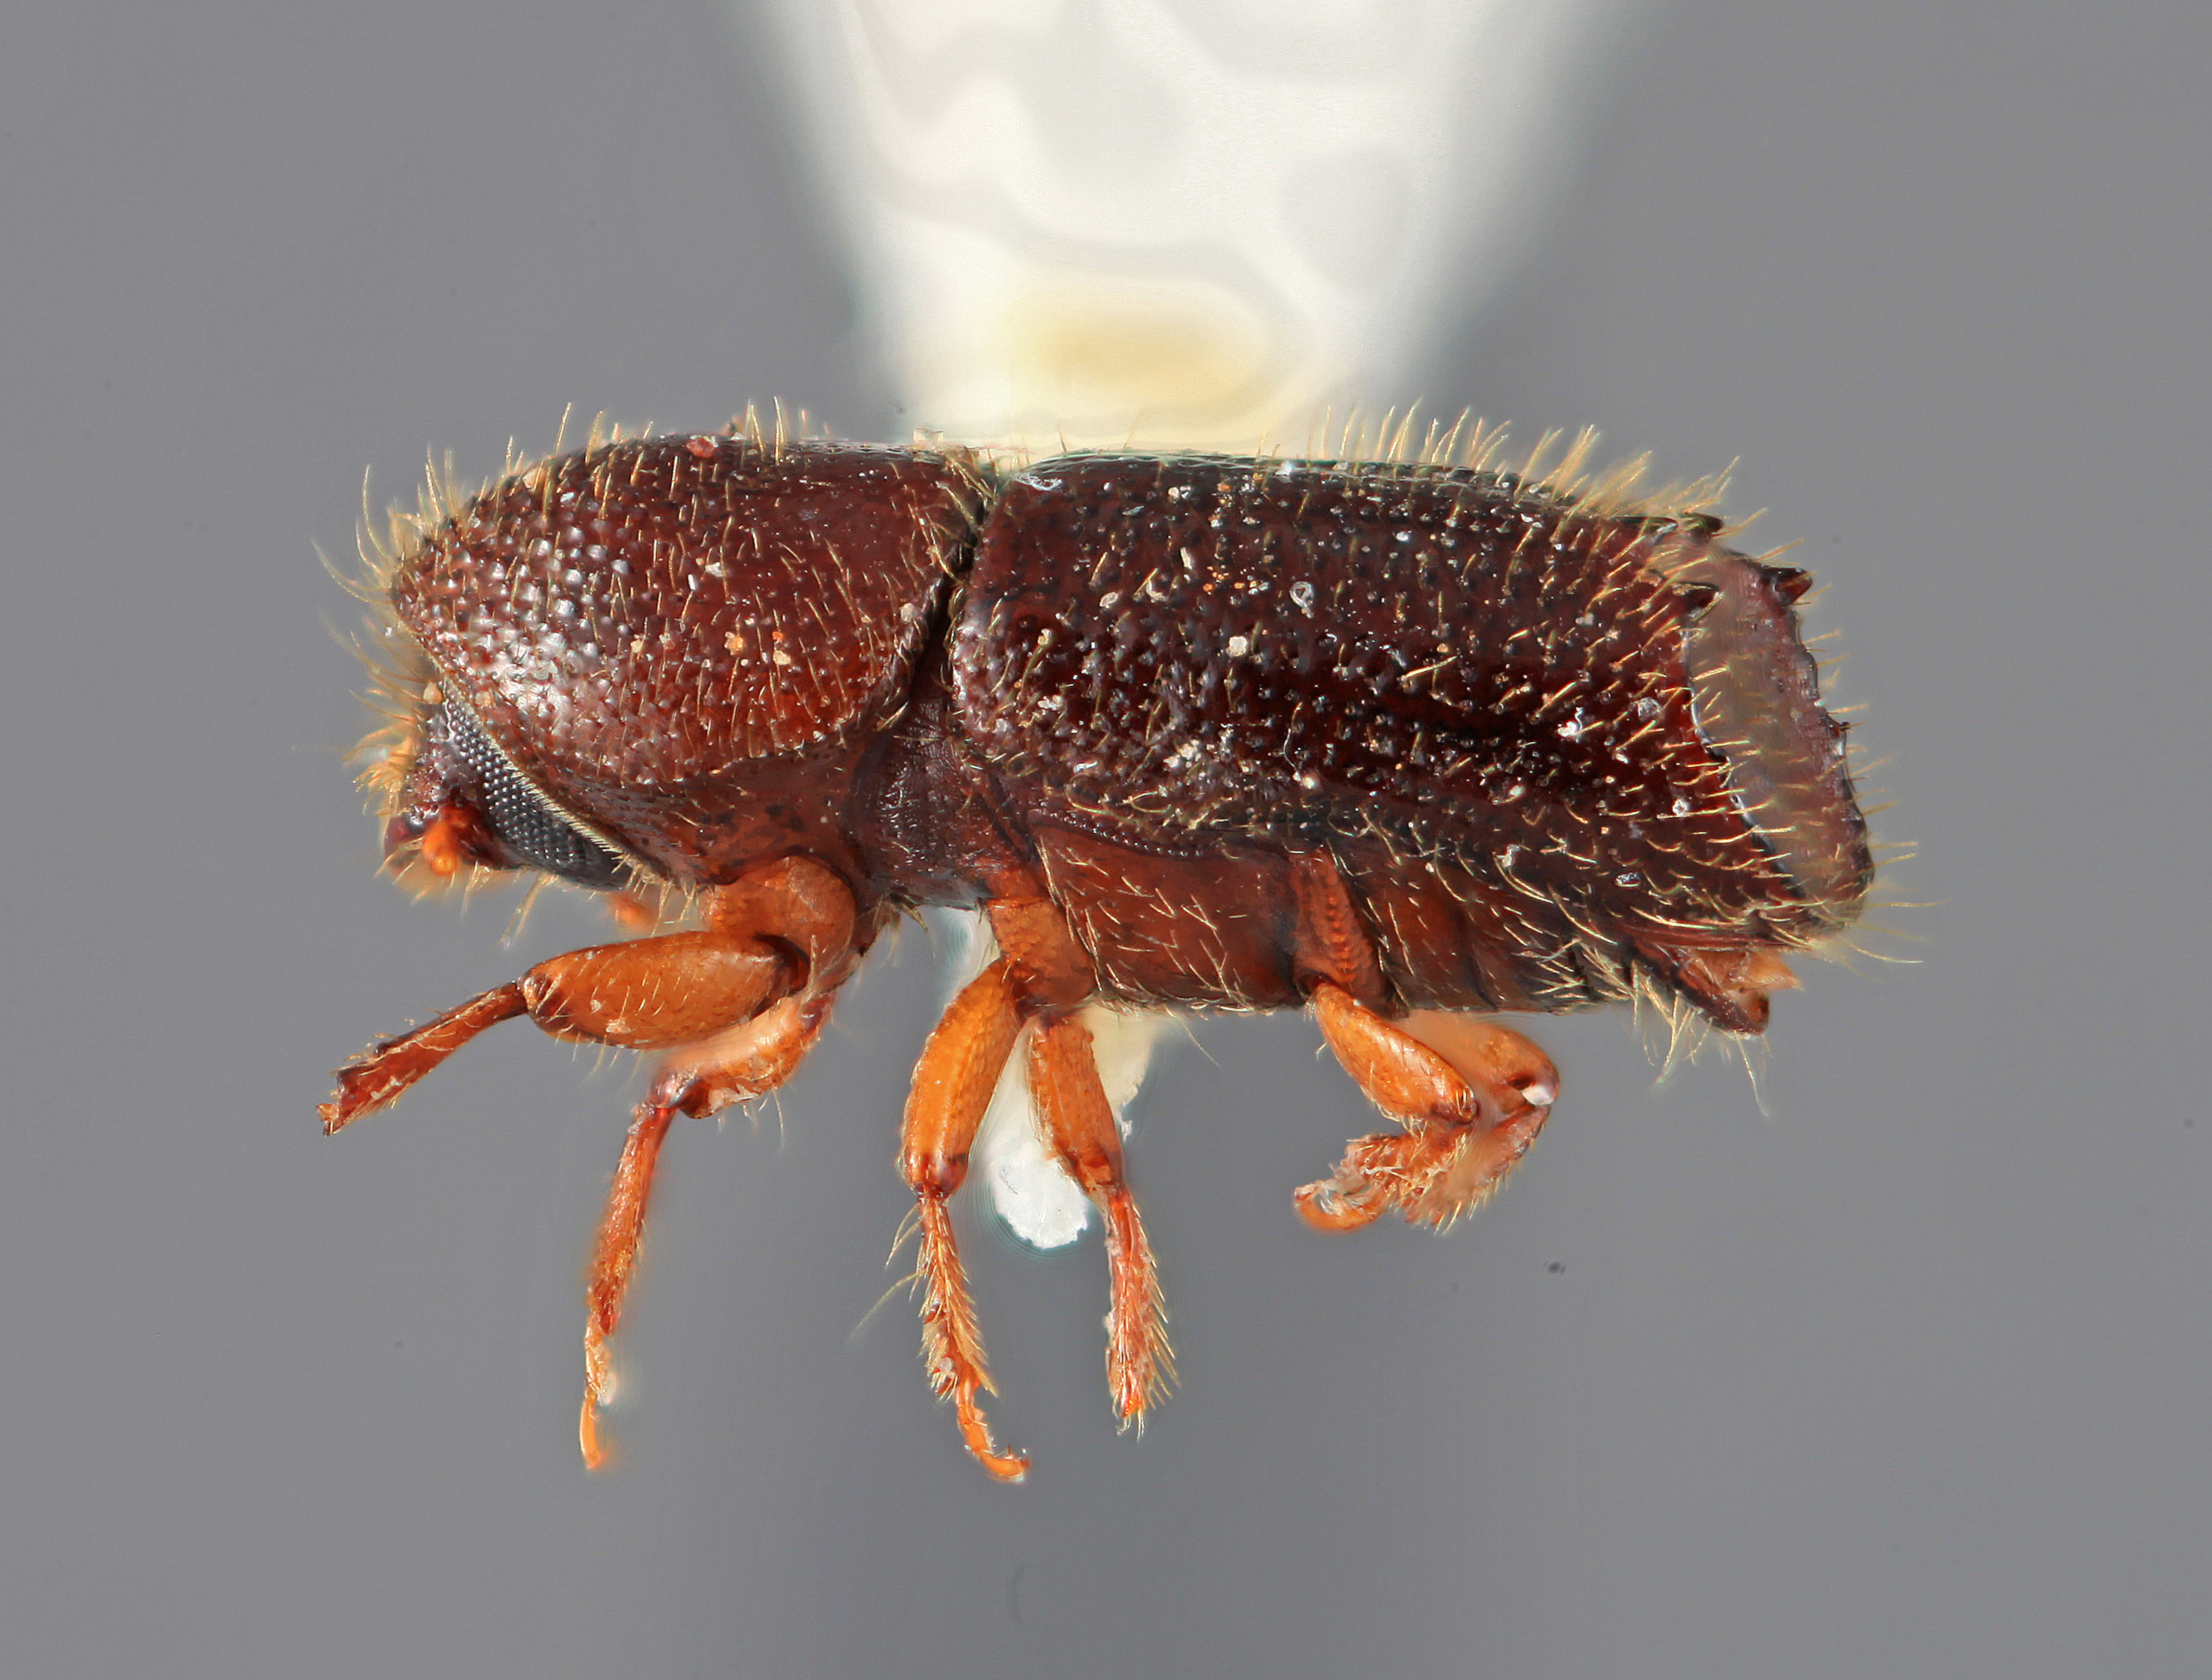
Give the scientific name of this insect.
Mimips fortis
